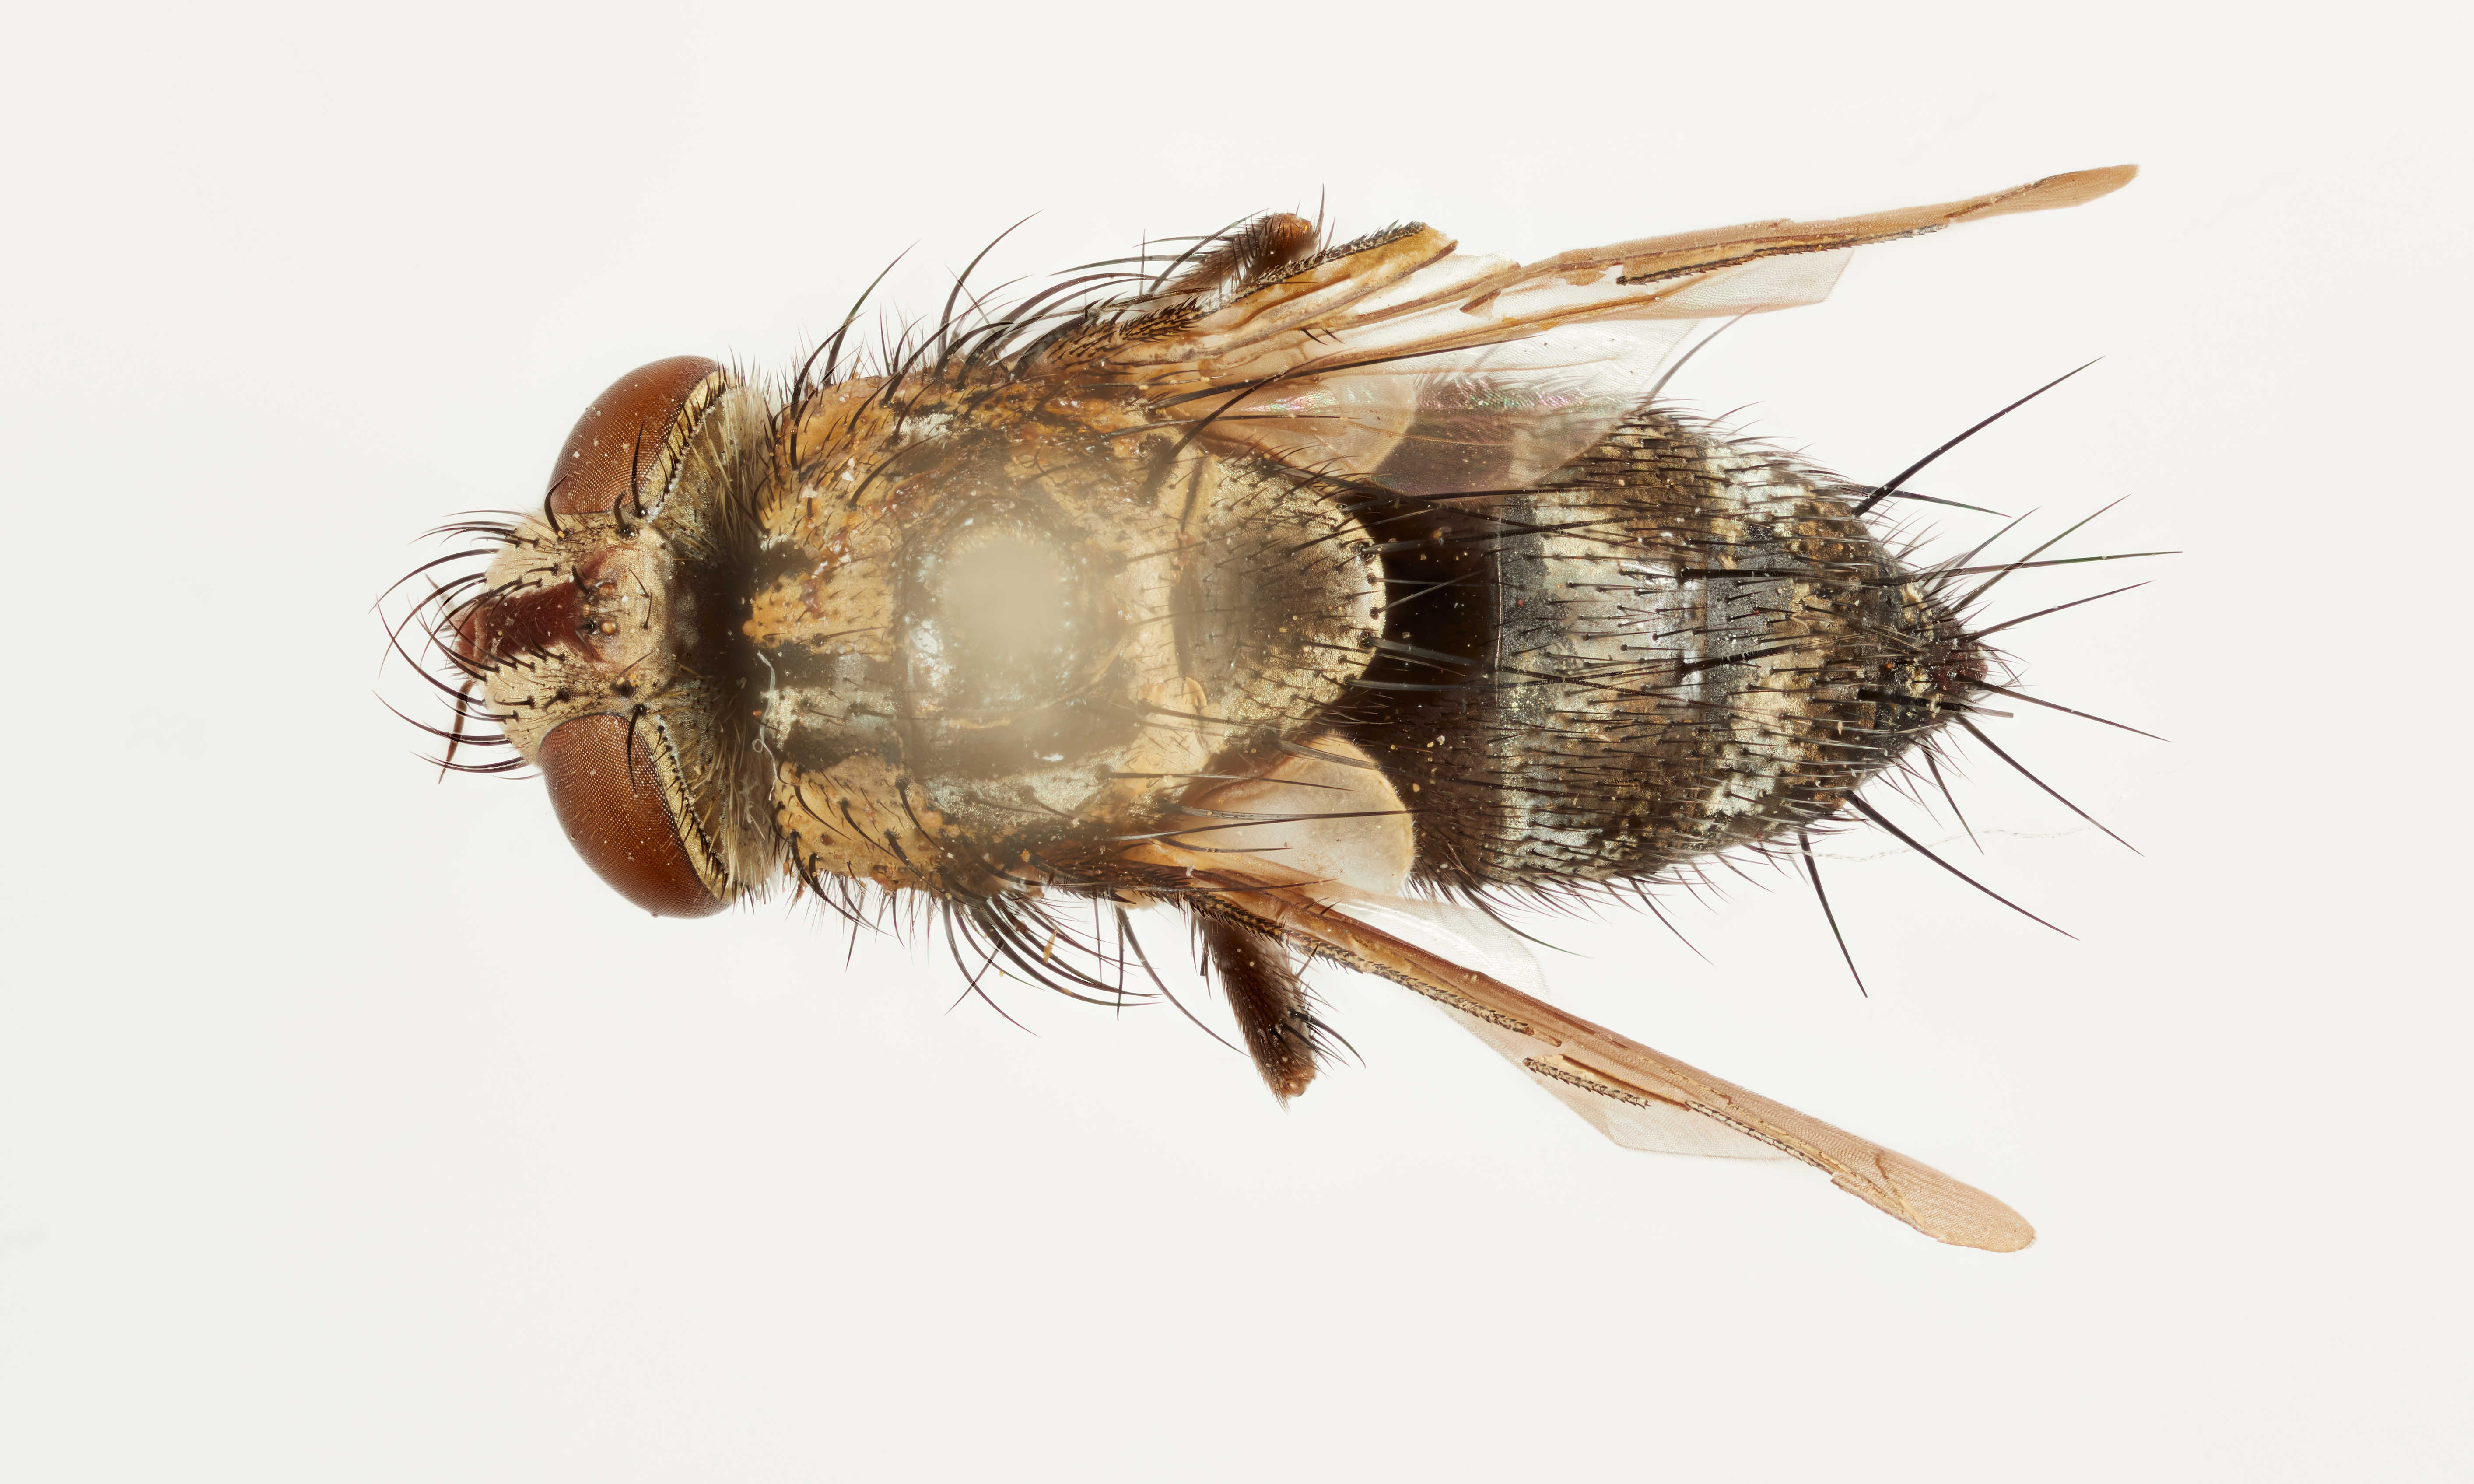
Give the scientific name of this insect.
Distichona auriceps
